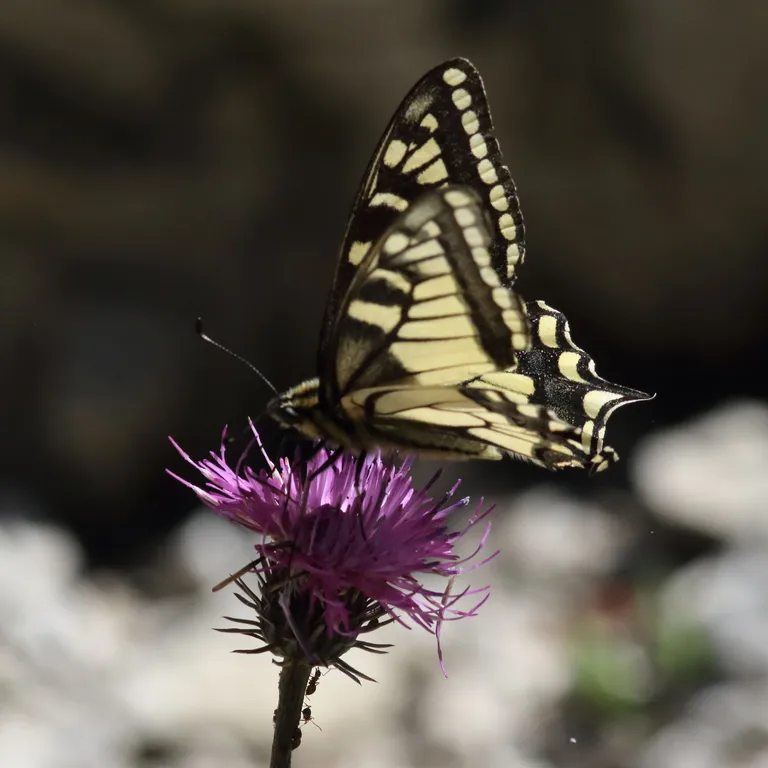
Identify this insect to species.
Papilio machaon
